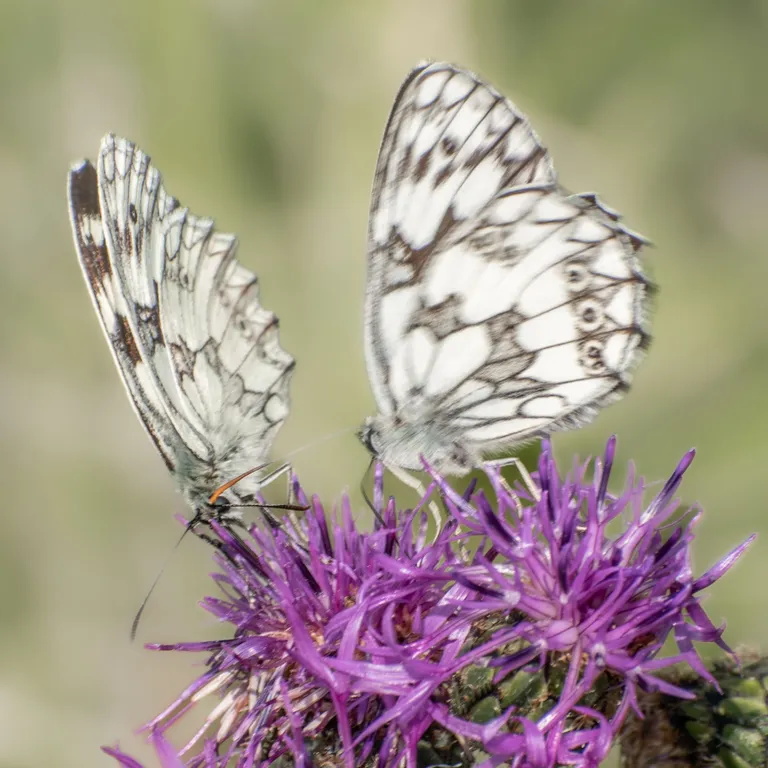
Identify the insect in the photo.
Melanargia galathea
